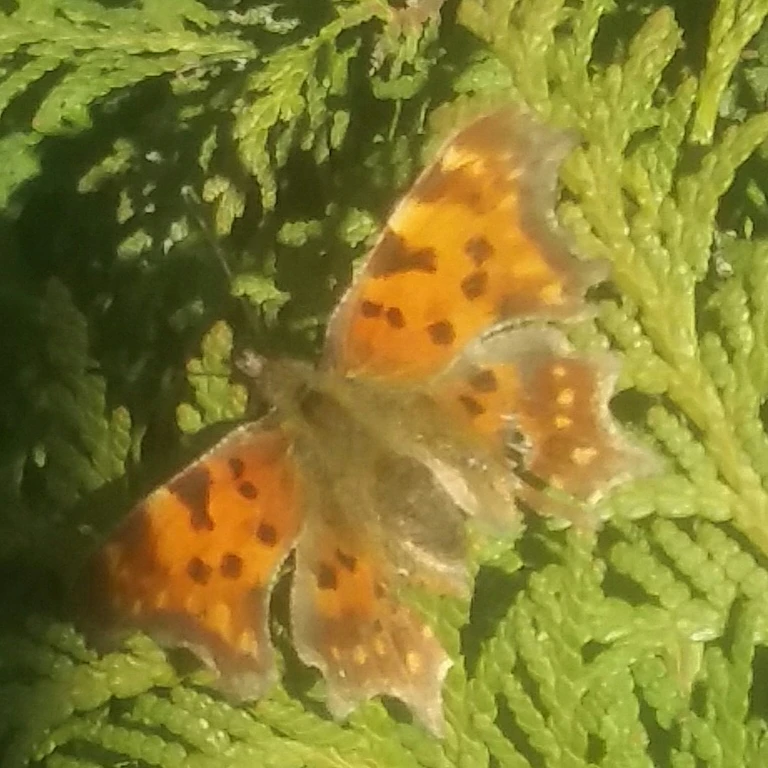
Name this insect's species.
Polygonia c-album
